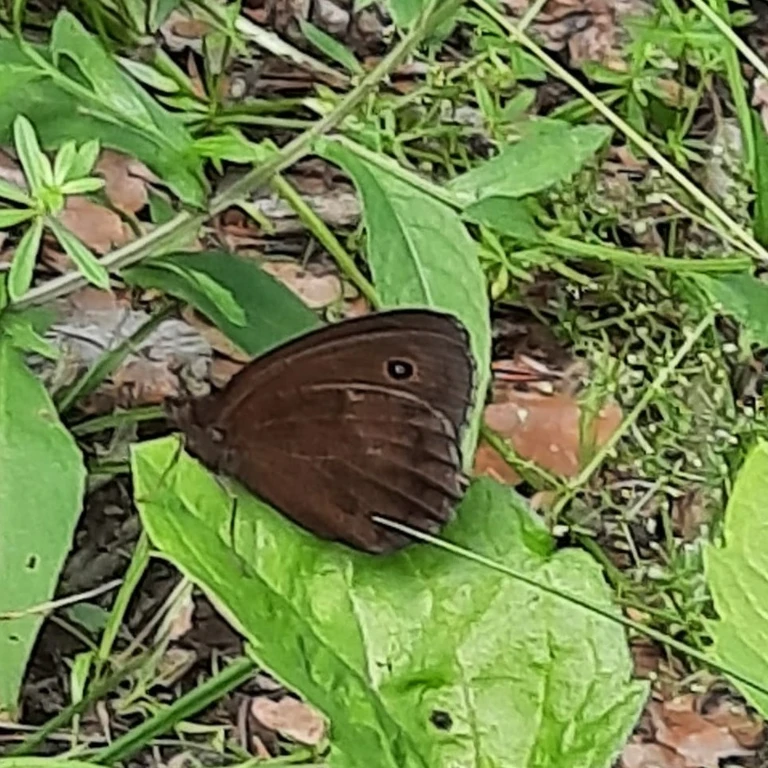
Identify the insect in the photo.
Minois dryas
